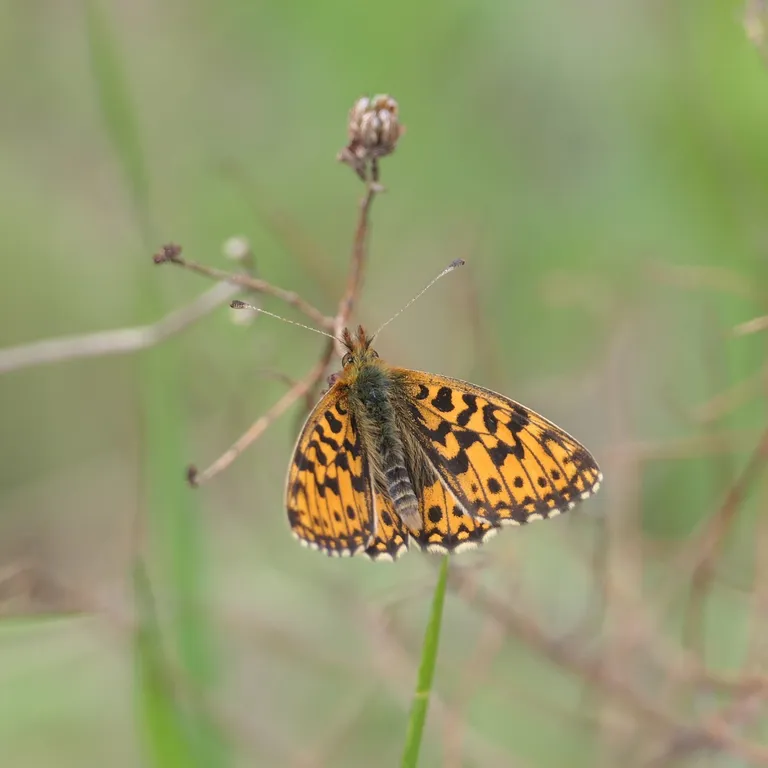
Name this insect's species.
Boloria dia
